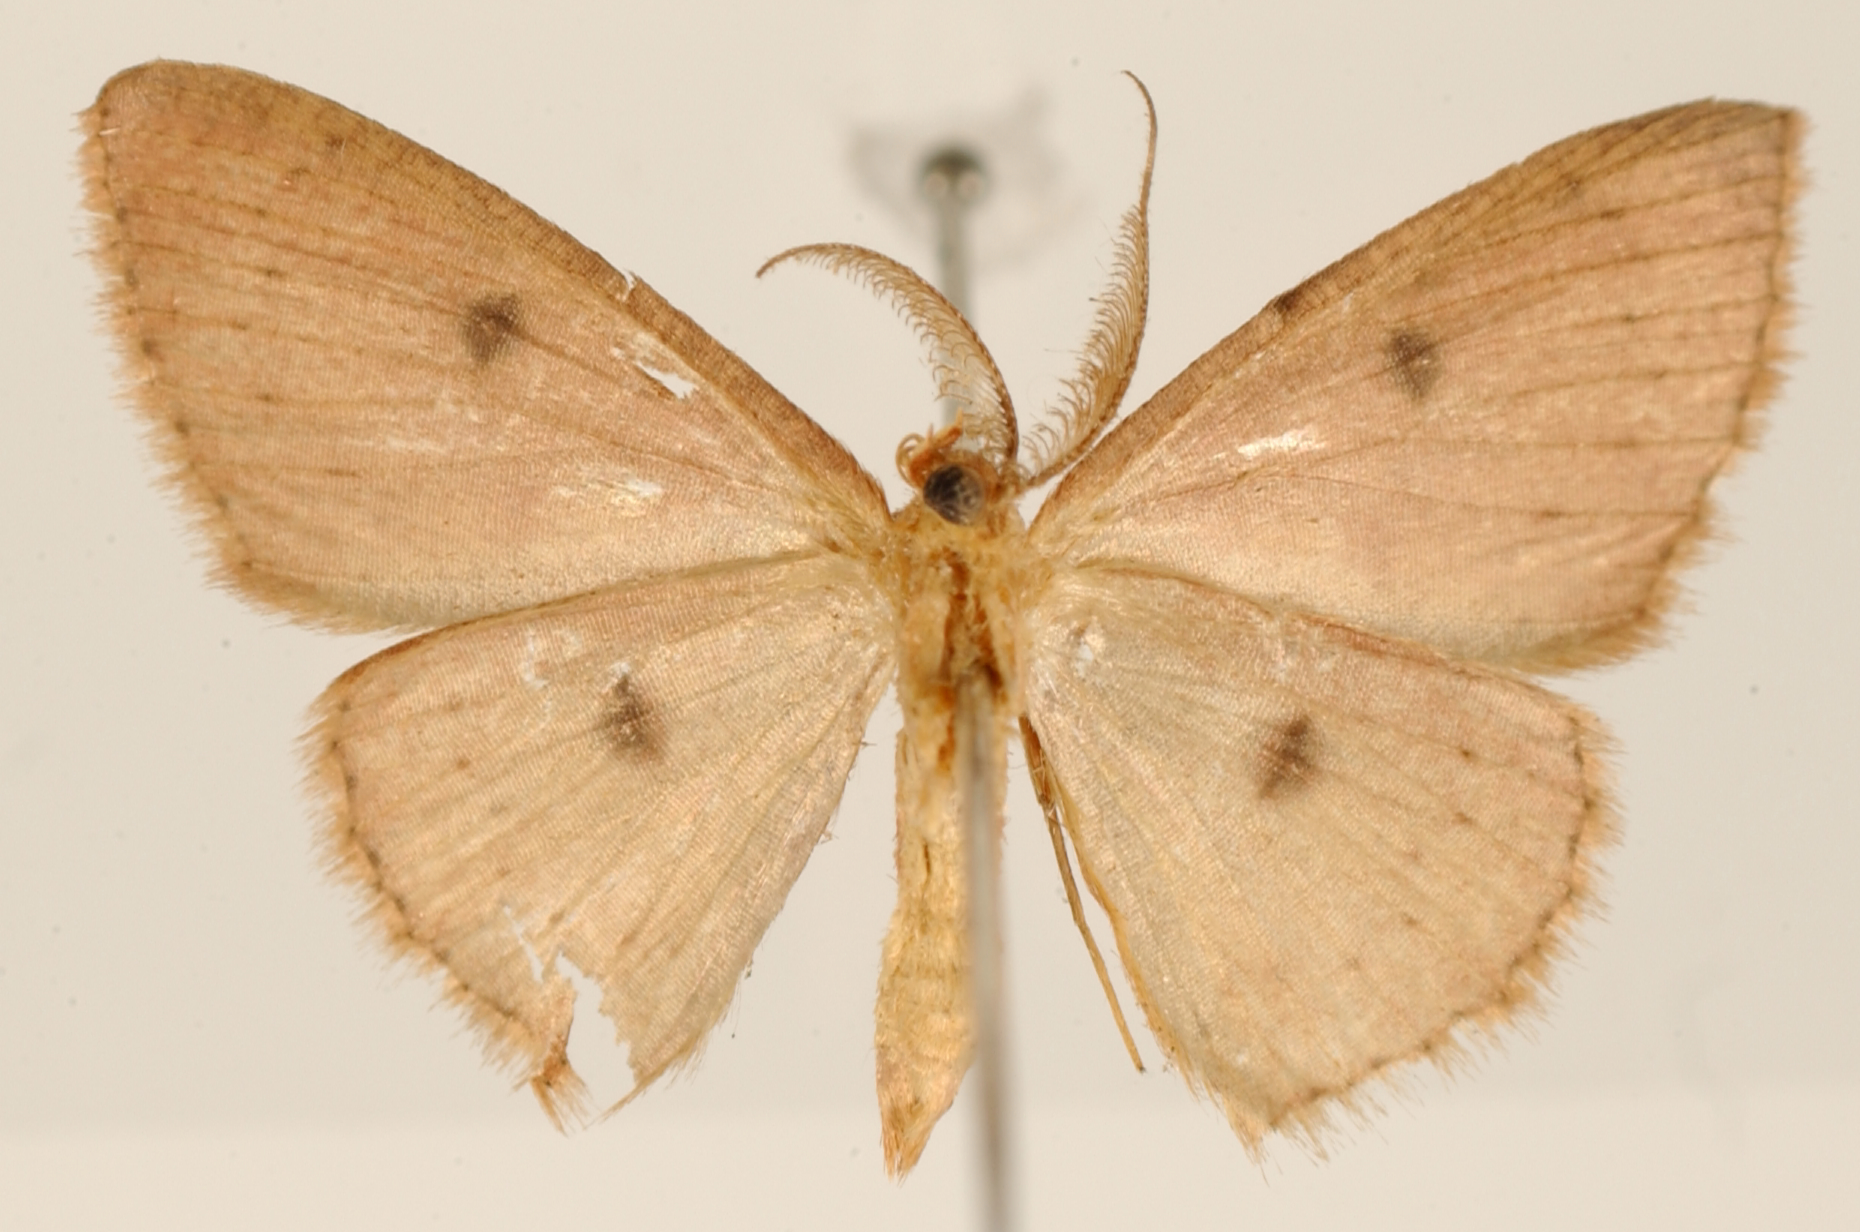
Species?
Anisodes potreria
